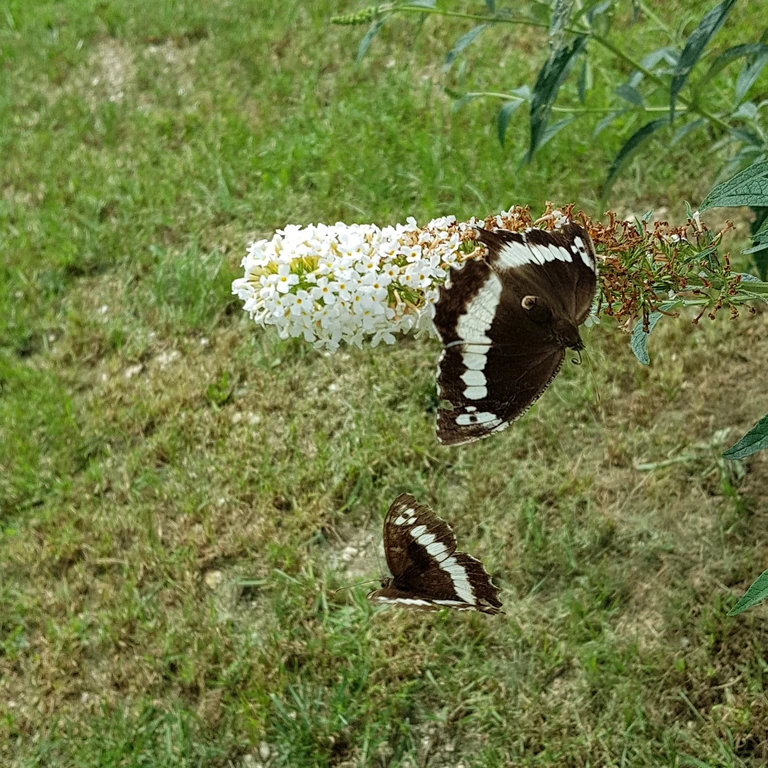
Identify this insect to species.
Brintesia circe
